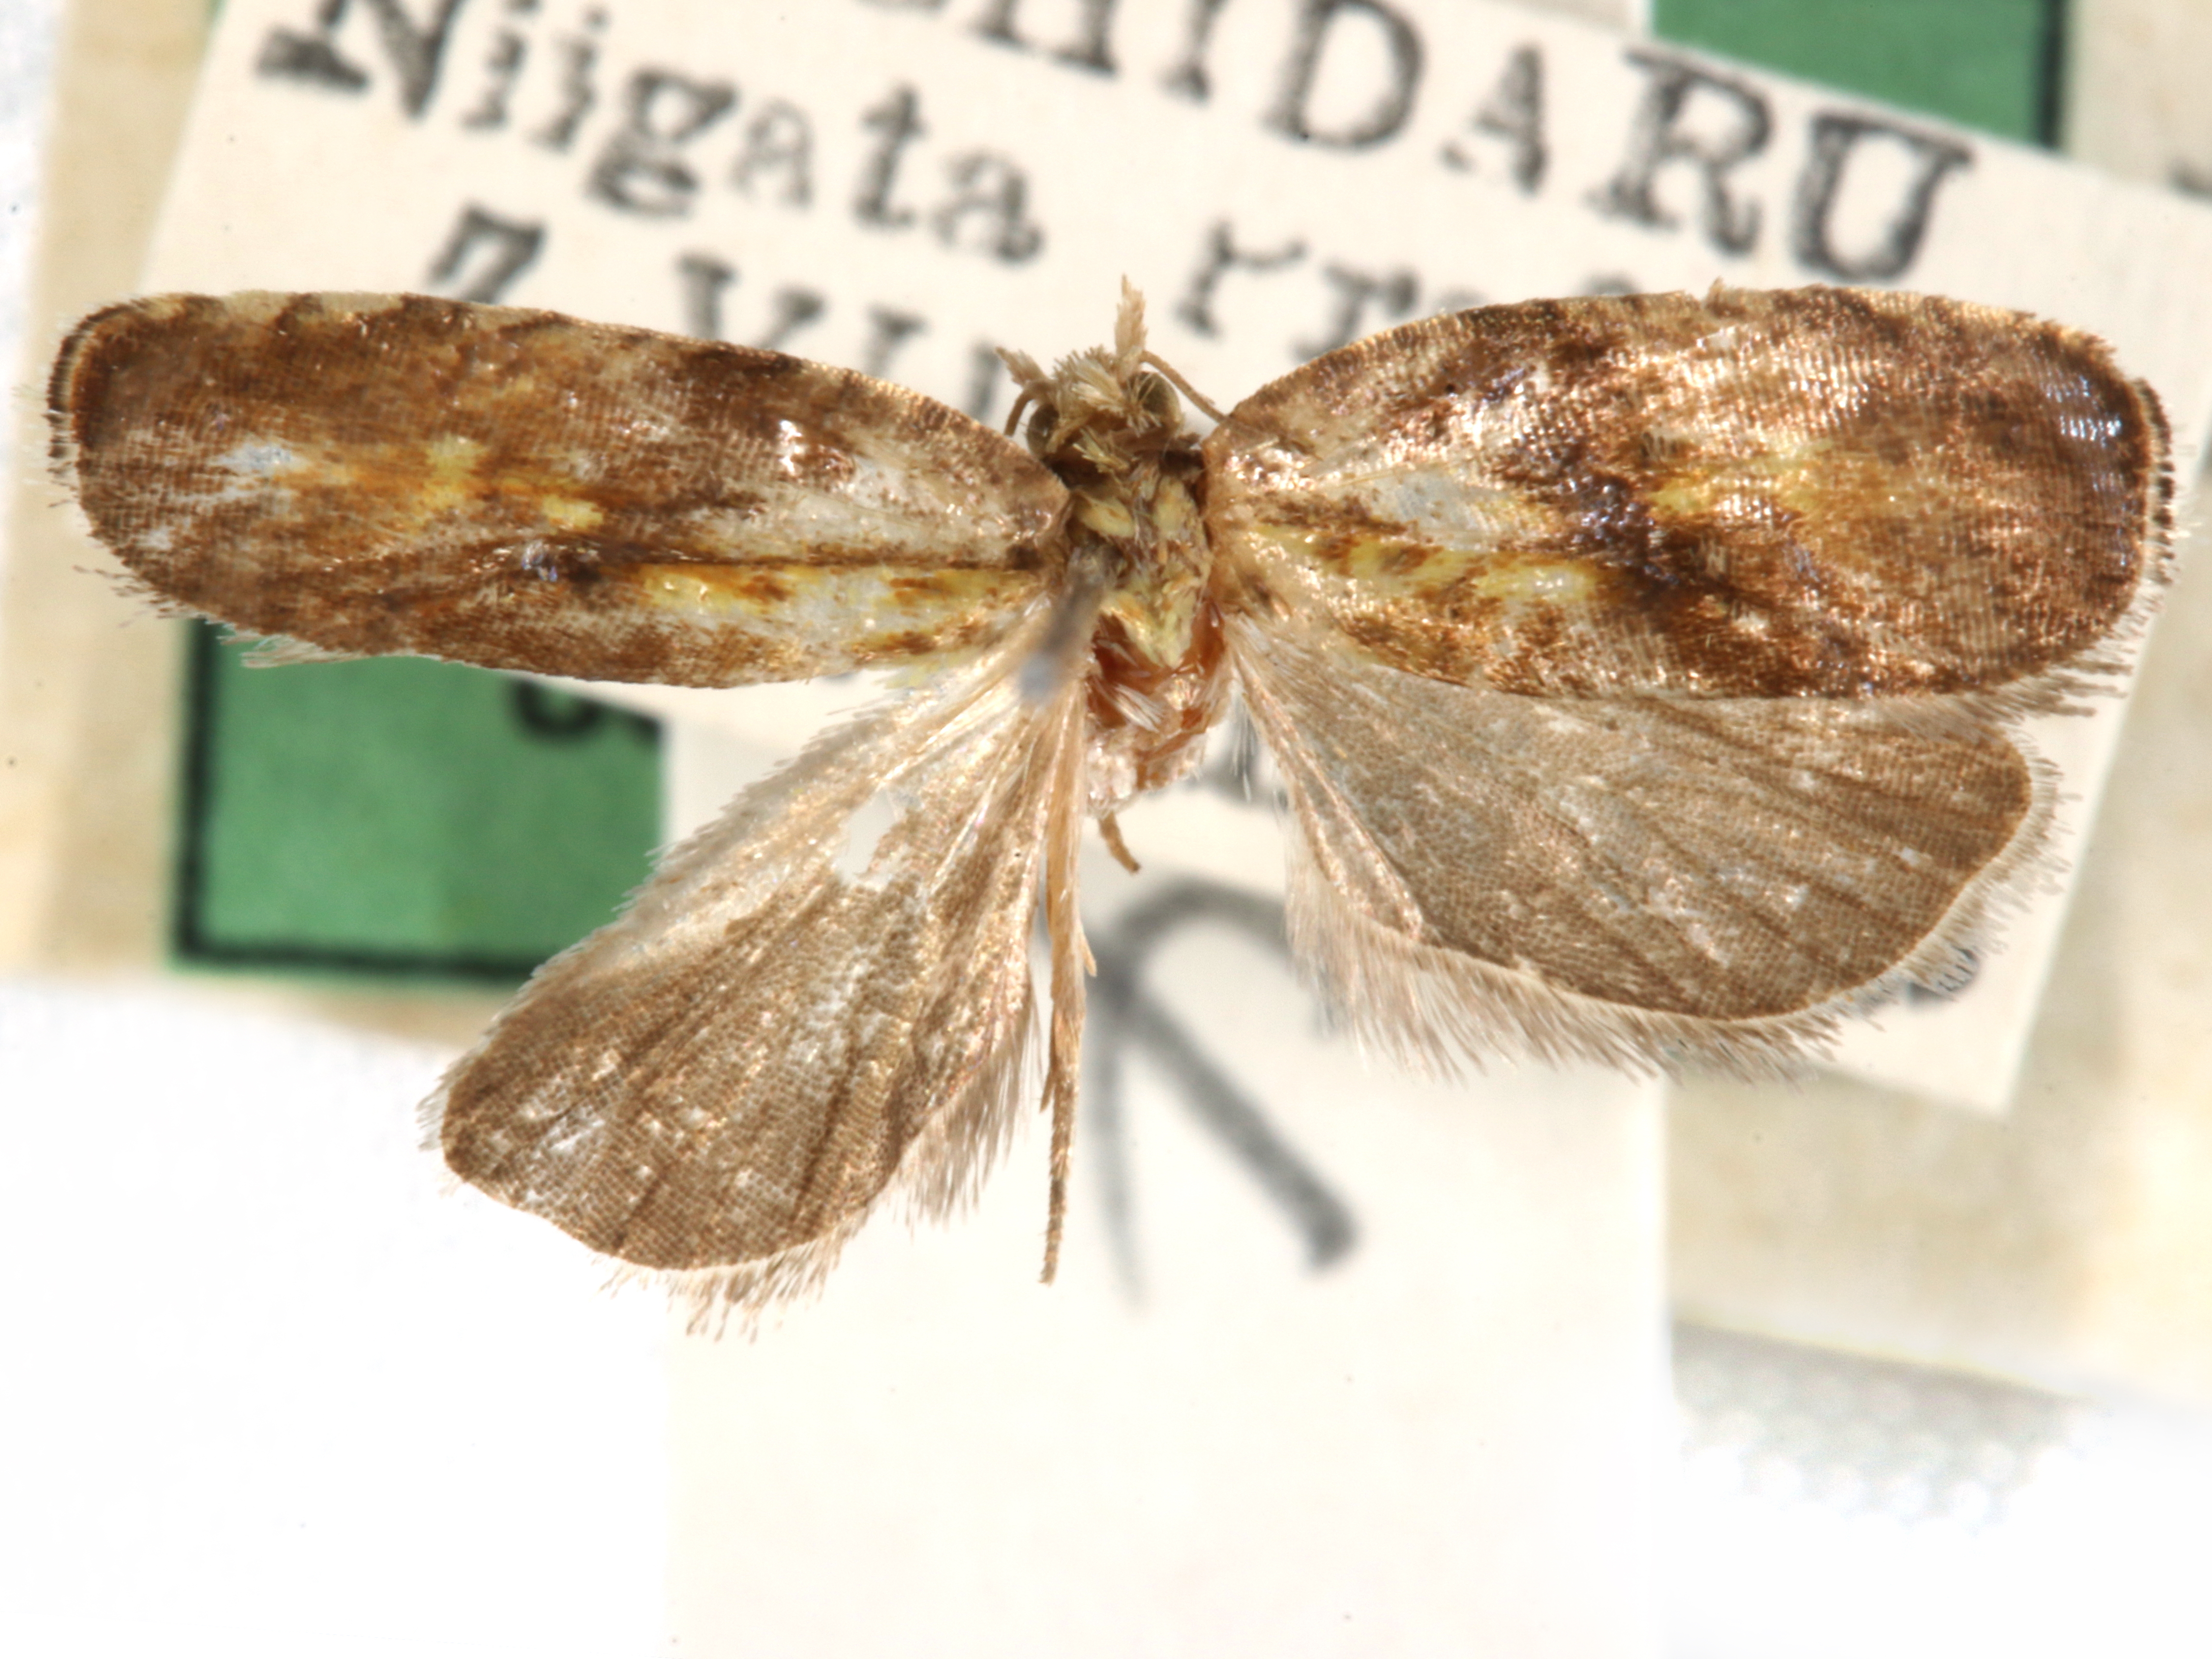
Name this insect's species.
Acleris dentata
